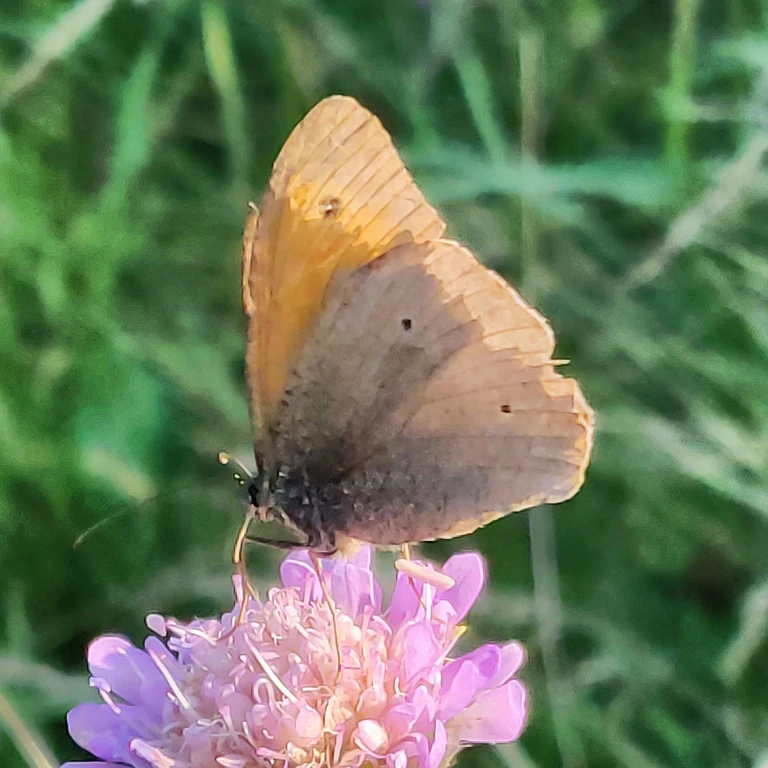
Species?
Maniola jurtina
